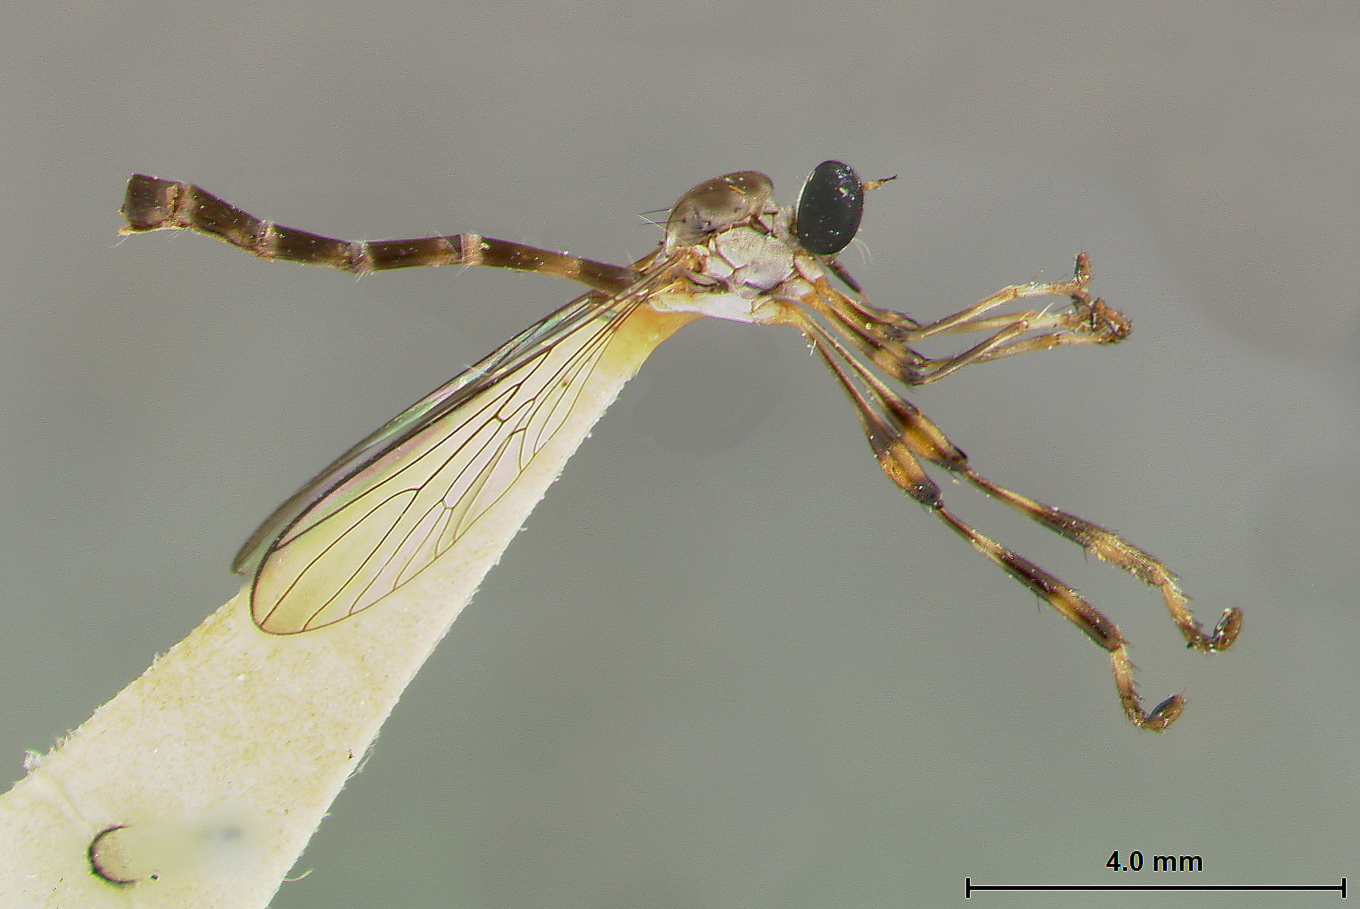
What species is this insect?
Psilonyx arawak
